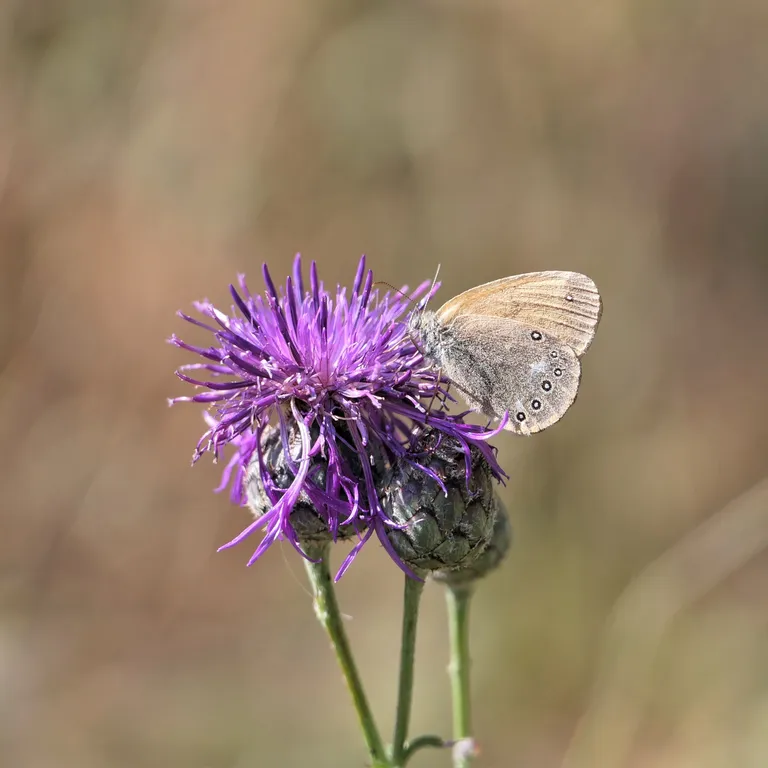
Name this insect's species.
Coenonympha glycerion (also Coenonympha iphis)
